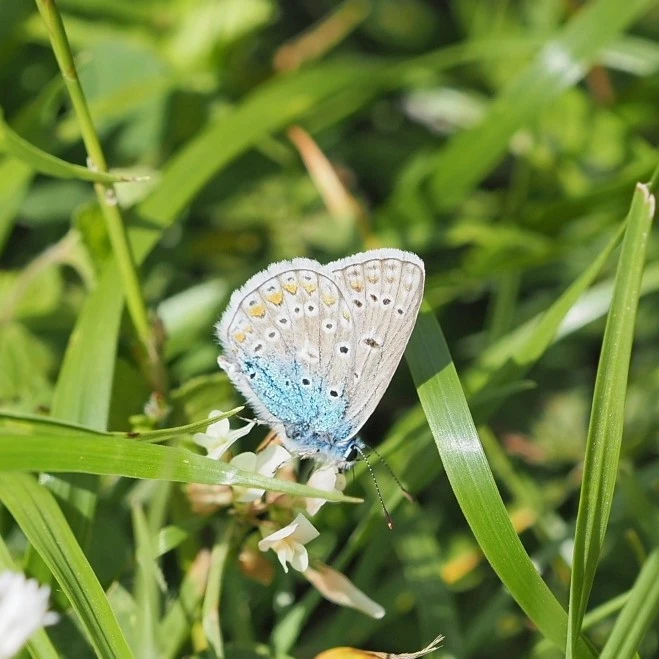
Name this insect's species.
Polyommatus icarus
